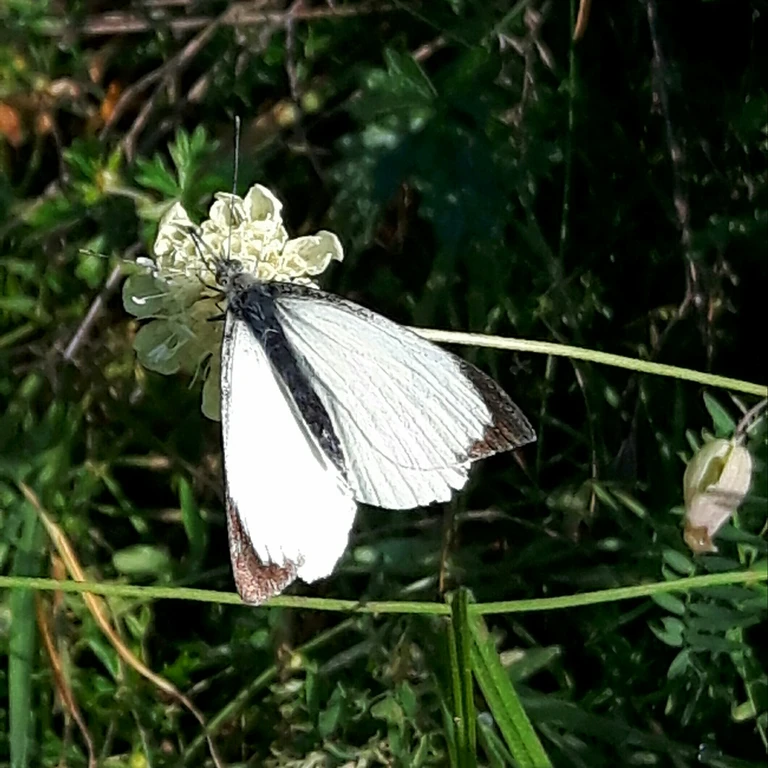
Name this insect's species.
Pieris brassicae
